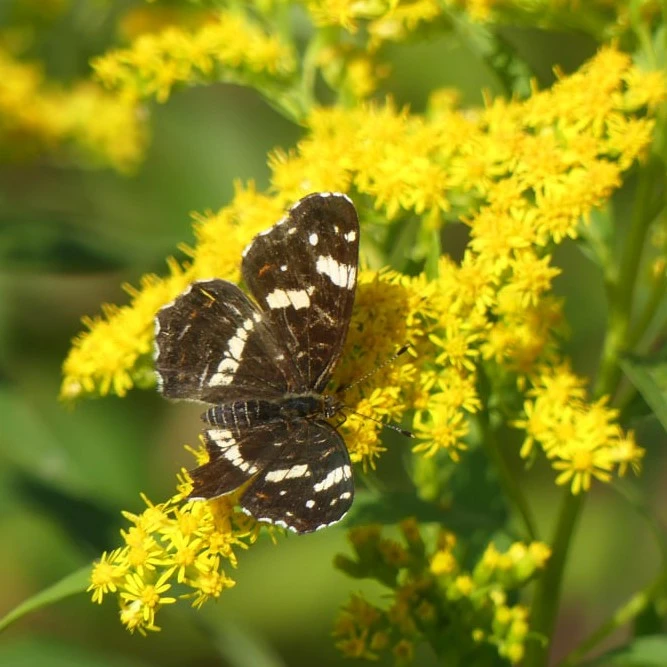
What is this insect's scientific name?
Araschnia levana
